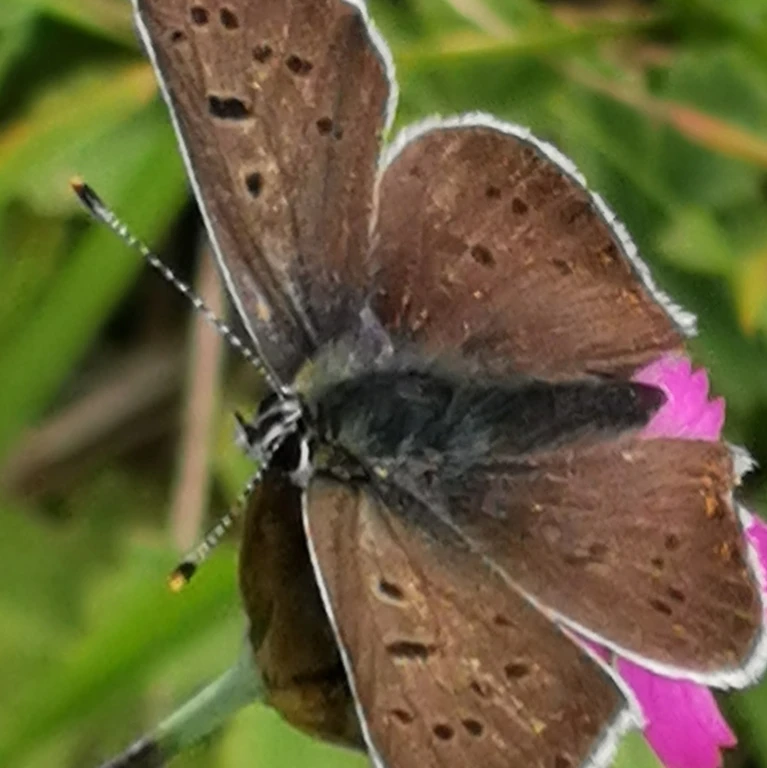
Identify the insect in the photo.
Lycaena tityrus (also Loweia tityrus)
